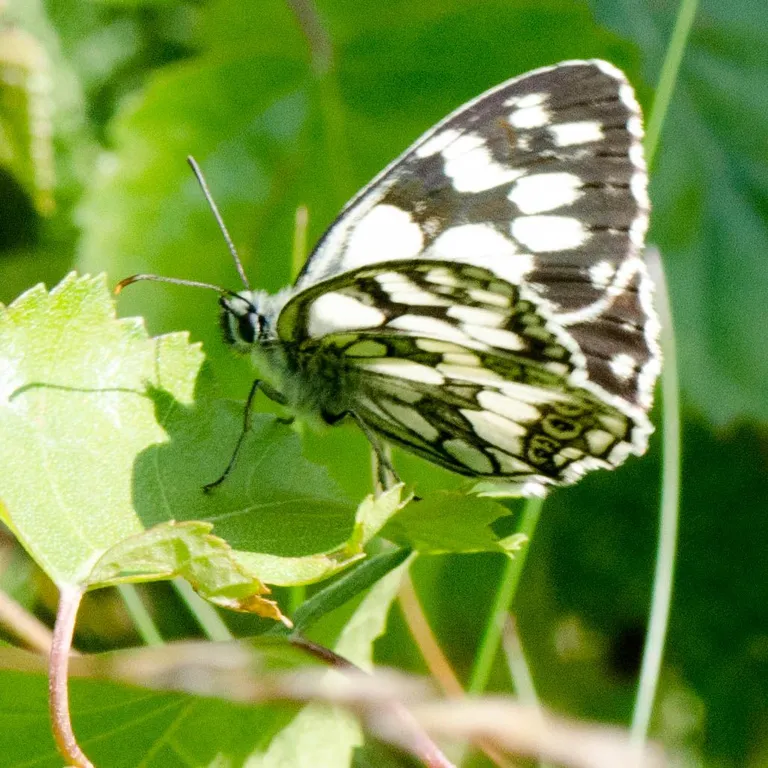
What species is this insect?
Melanargia galathea
